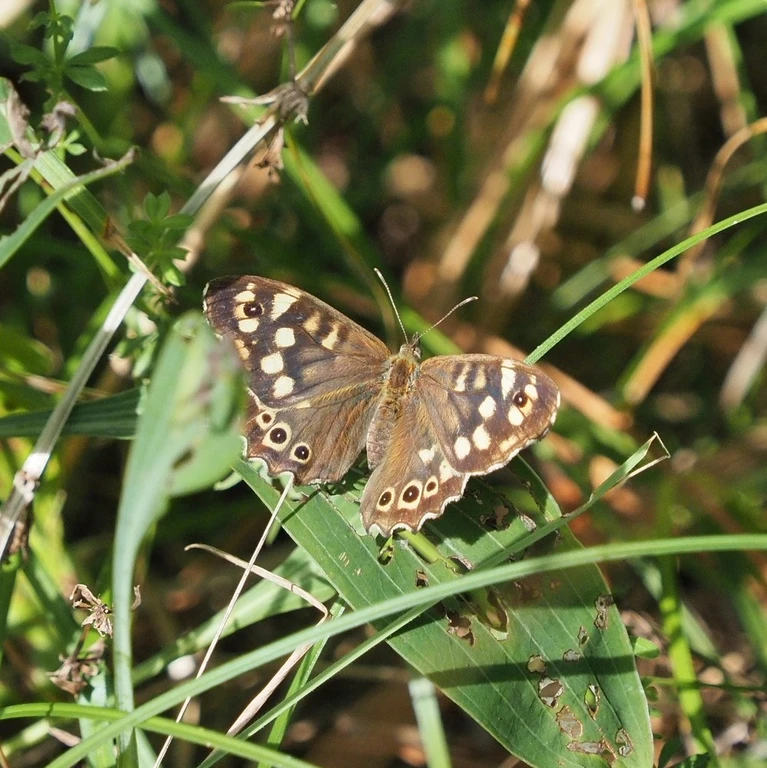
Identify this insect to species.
Pararge aegeria
